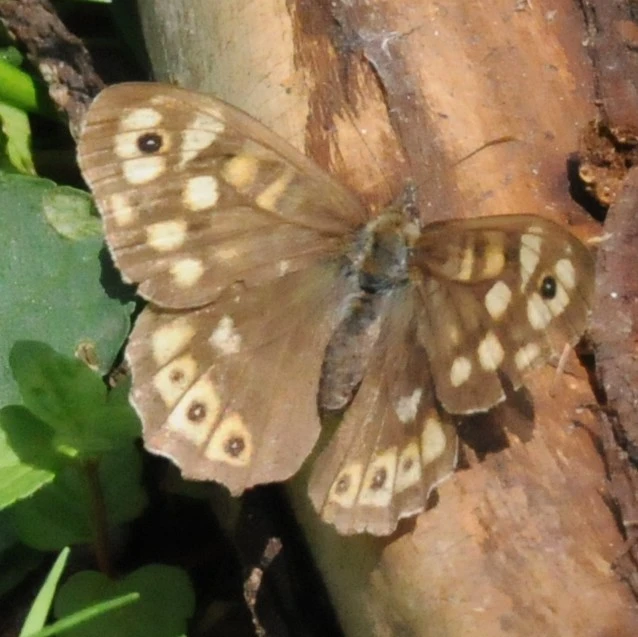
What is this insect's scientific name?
Pararge aegeria
